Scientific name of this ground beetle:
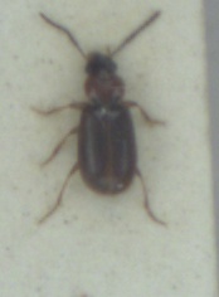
Acupalpus dorsalis
